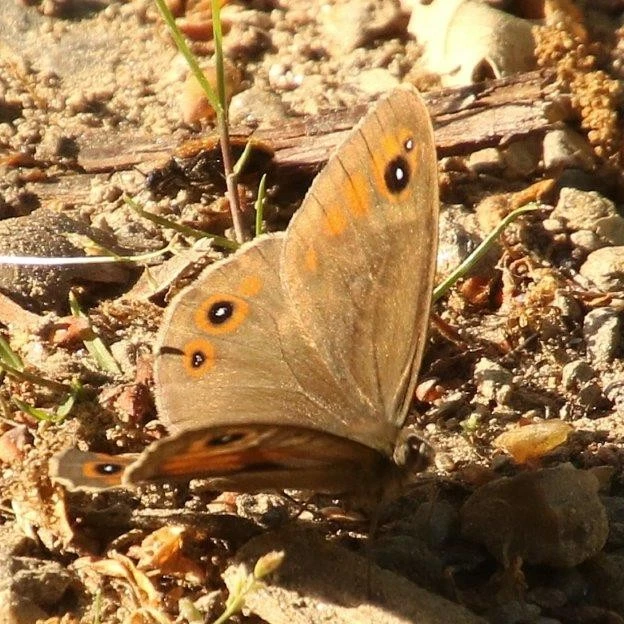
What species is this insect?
Lasiommata maera (also Pararge maera)
